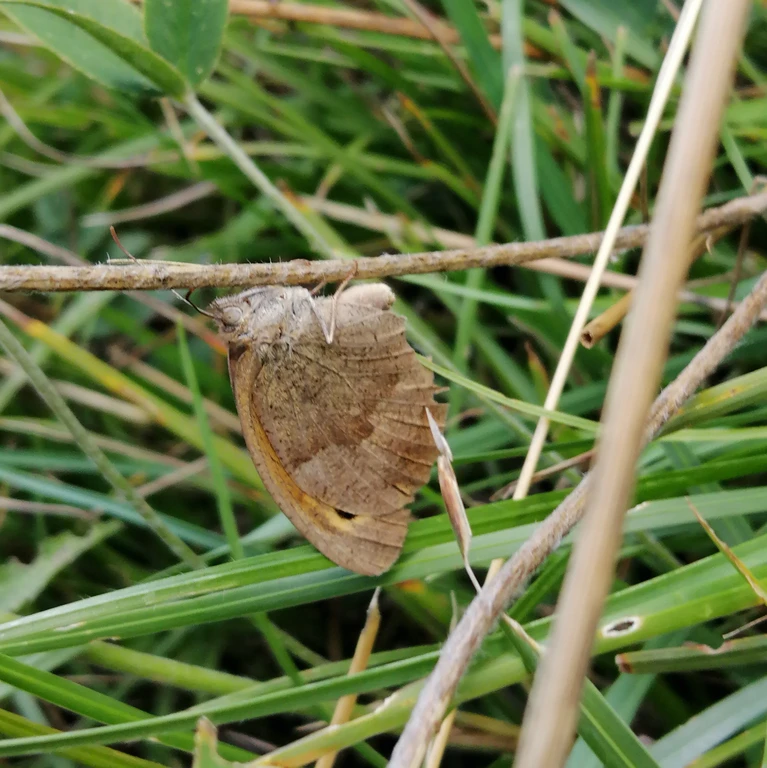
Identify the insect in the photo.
Maniola jurtina
